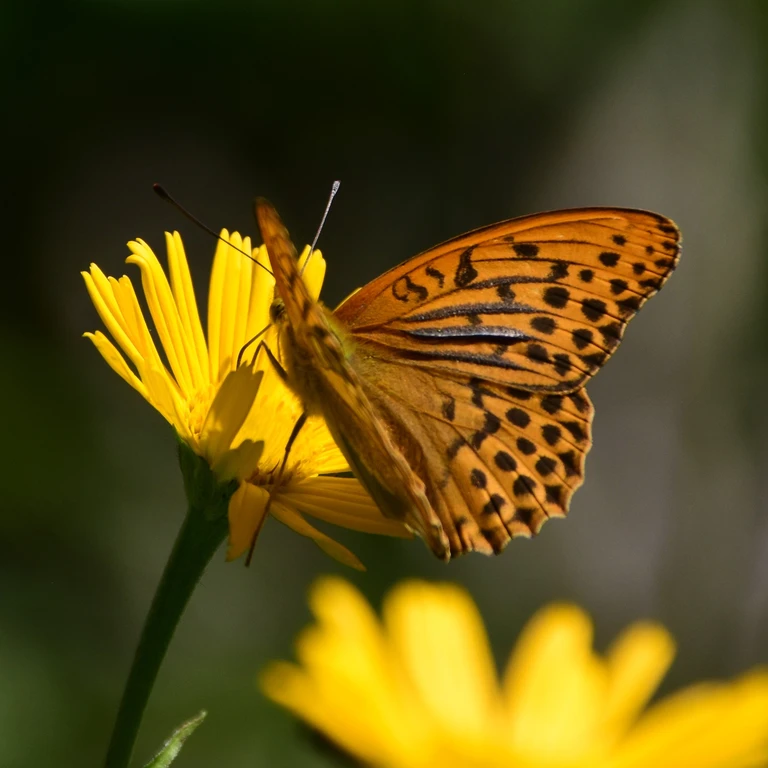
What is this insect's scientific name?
Argynnis paphia
